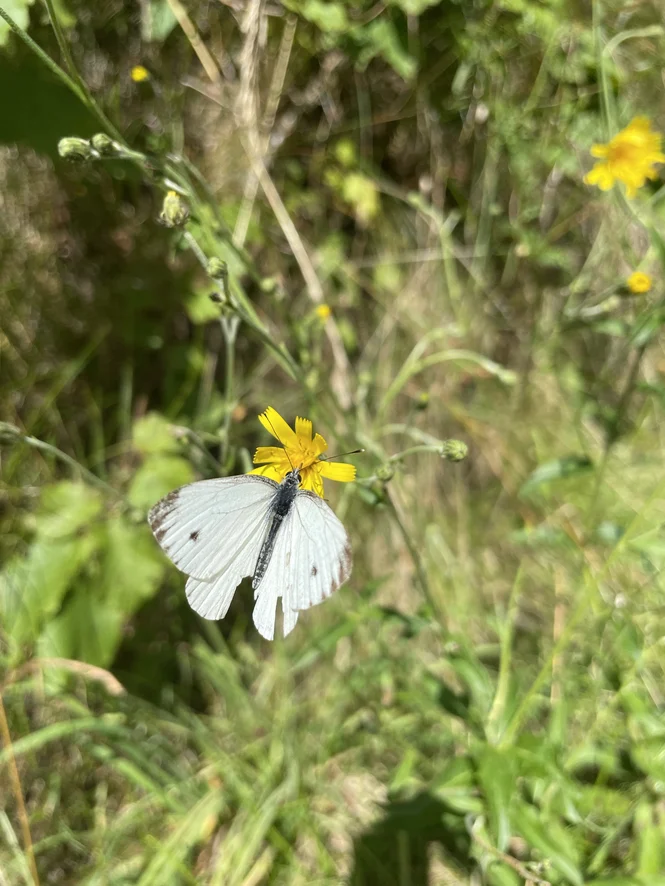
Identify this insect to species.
Pieris napi
